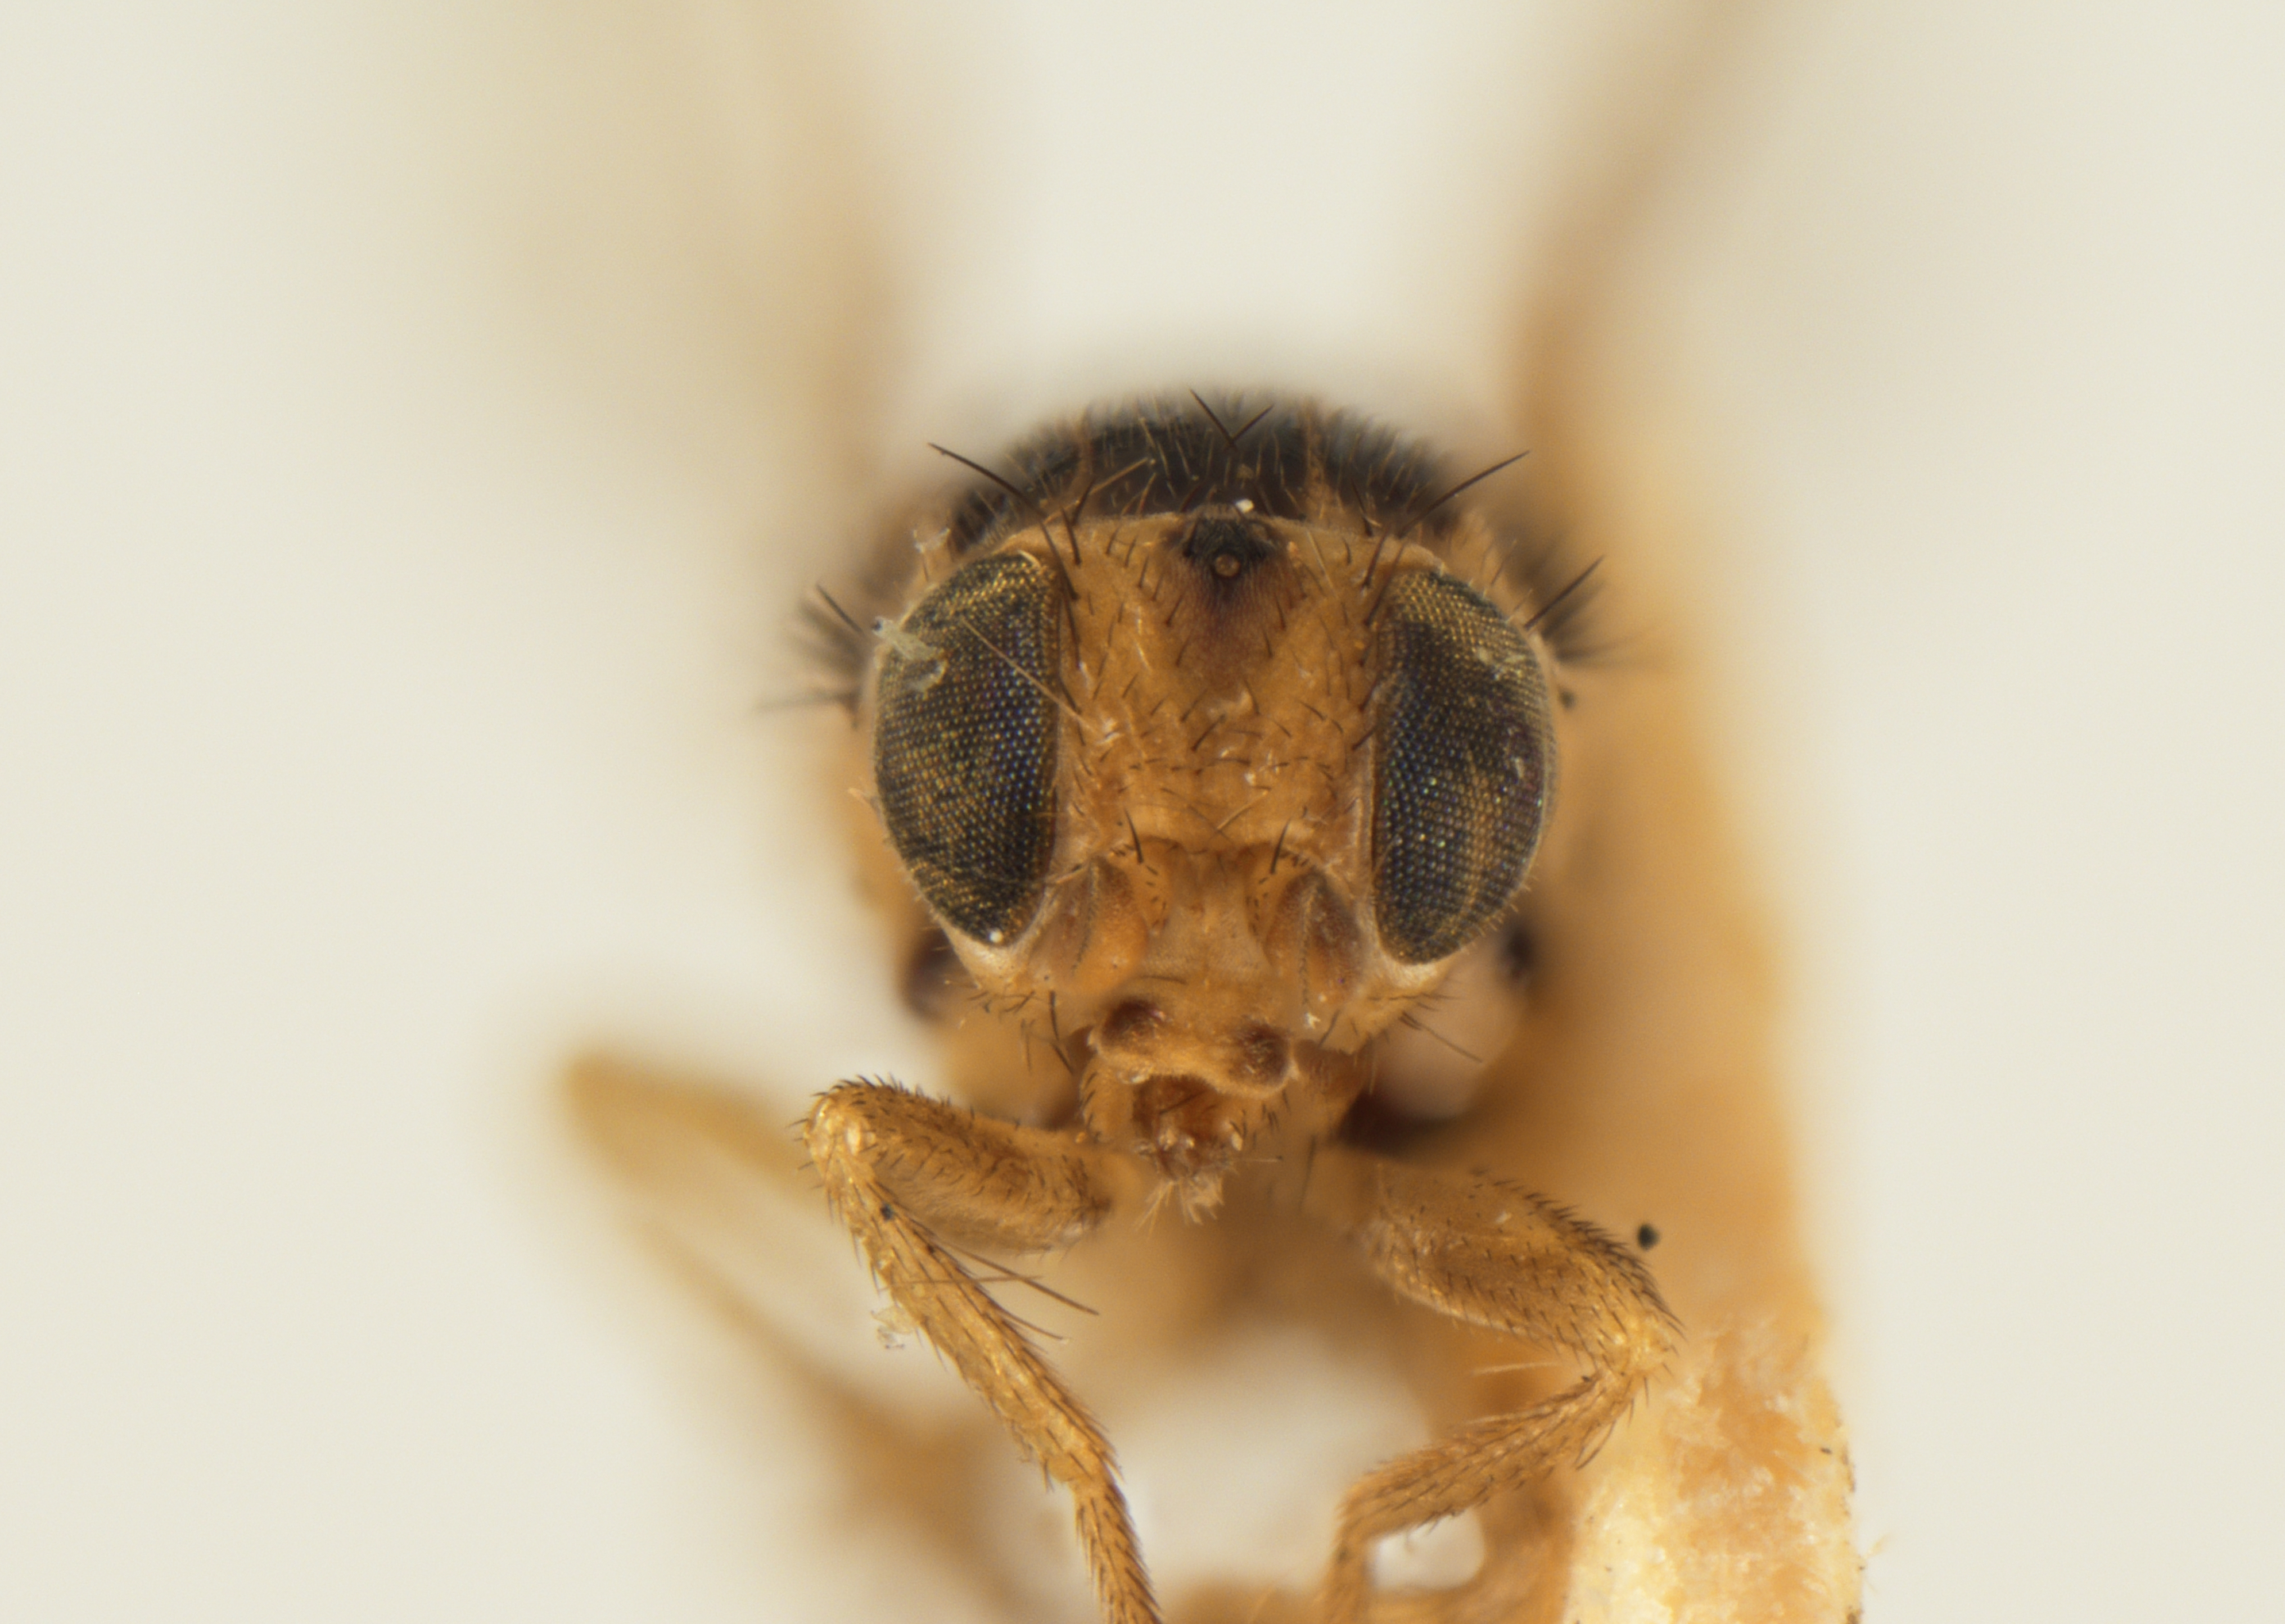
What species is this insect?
Eugaurax pleuralis
